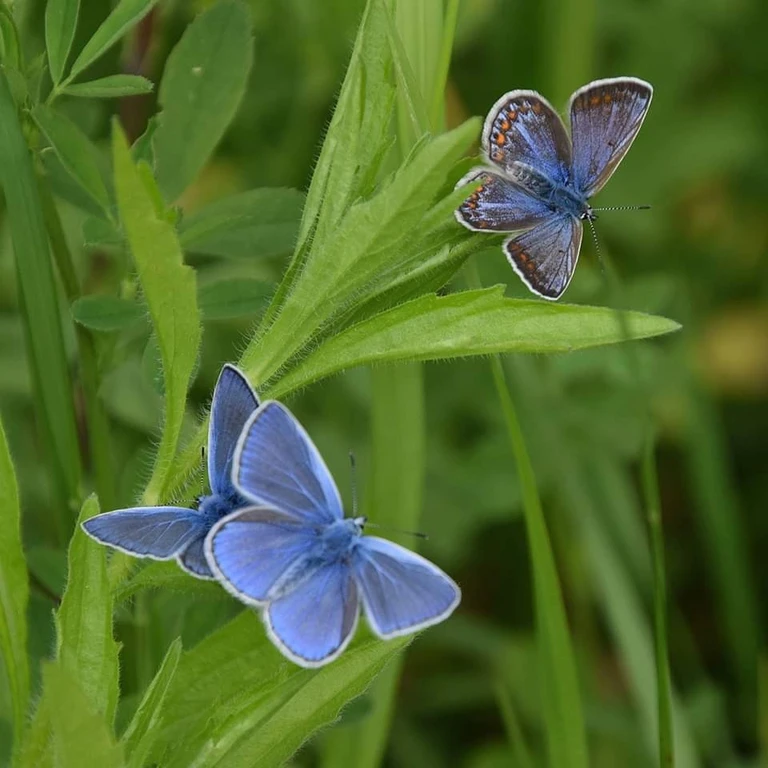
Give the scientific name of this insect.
Polyommatus icarus
